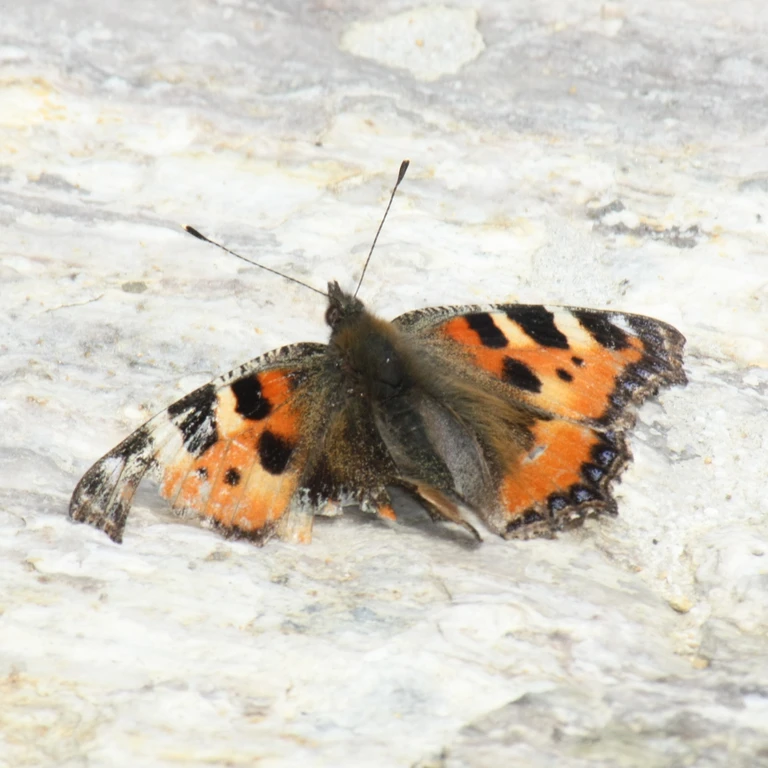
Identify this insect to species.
Aglais urticae
